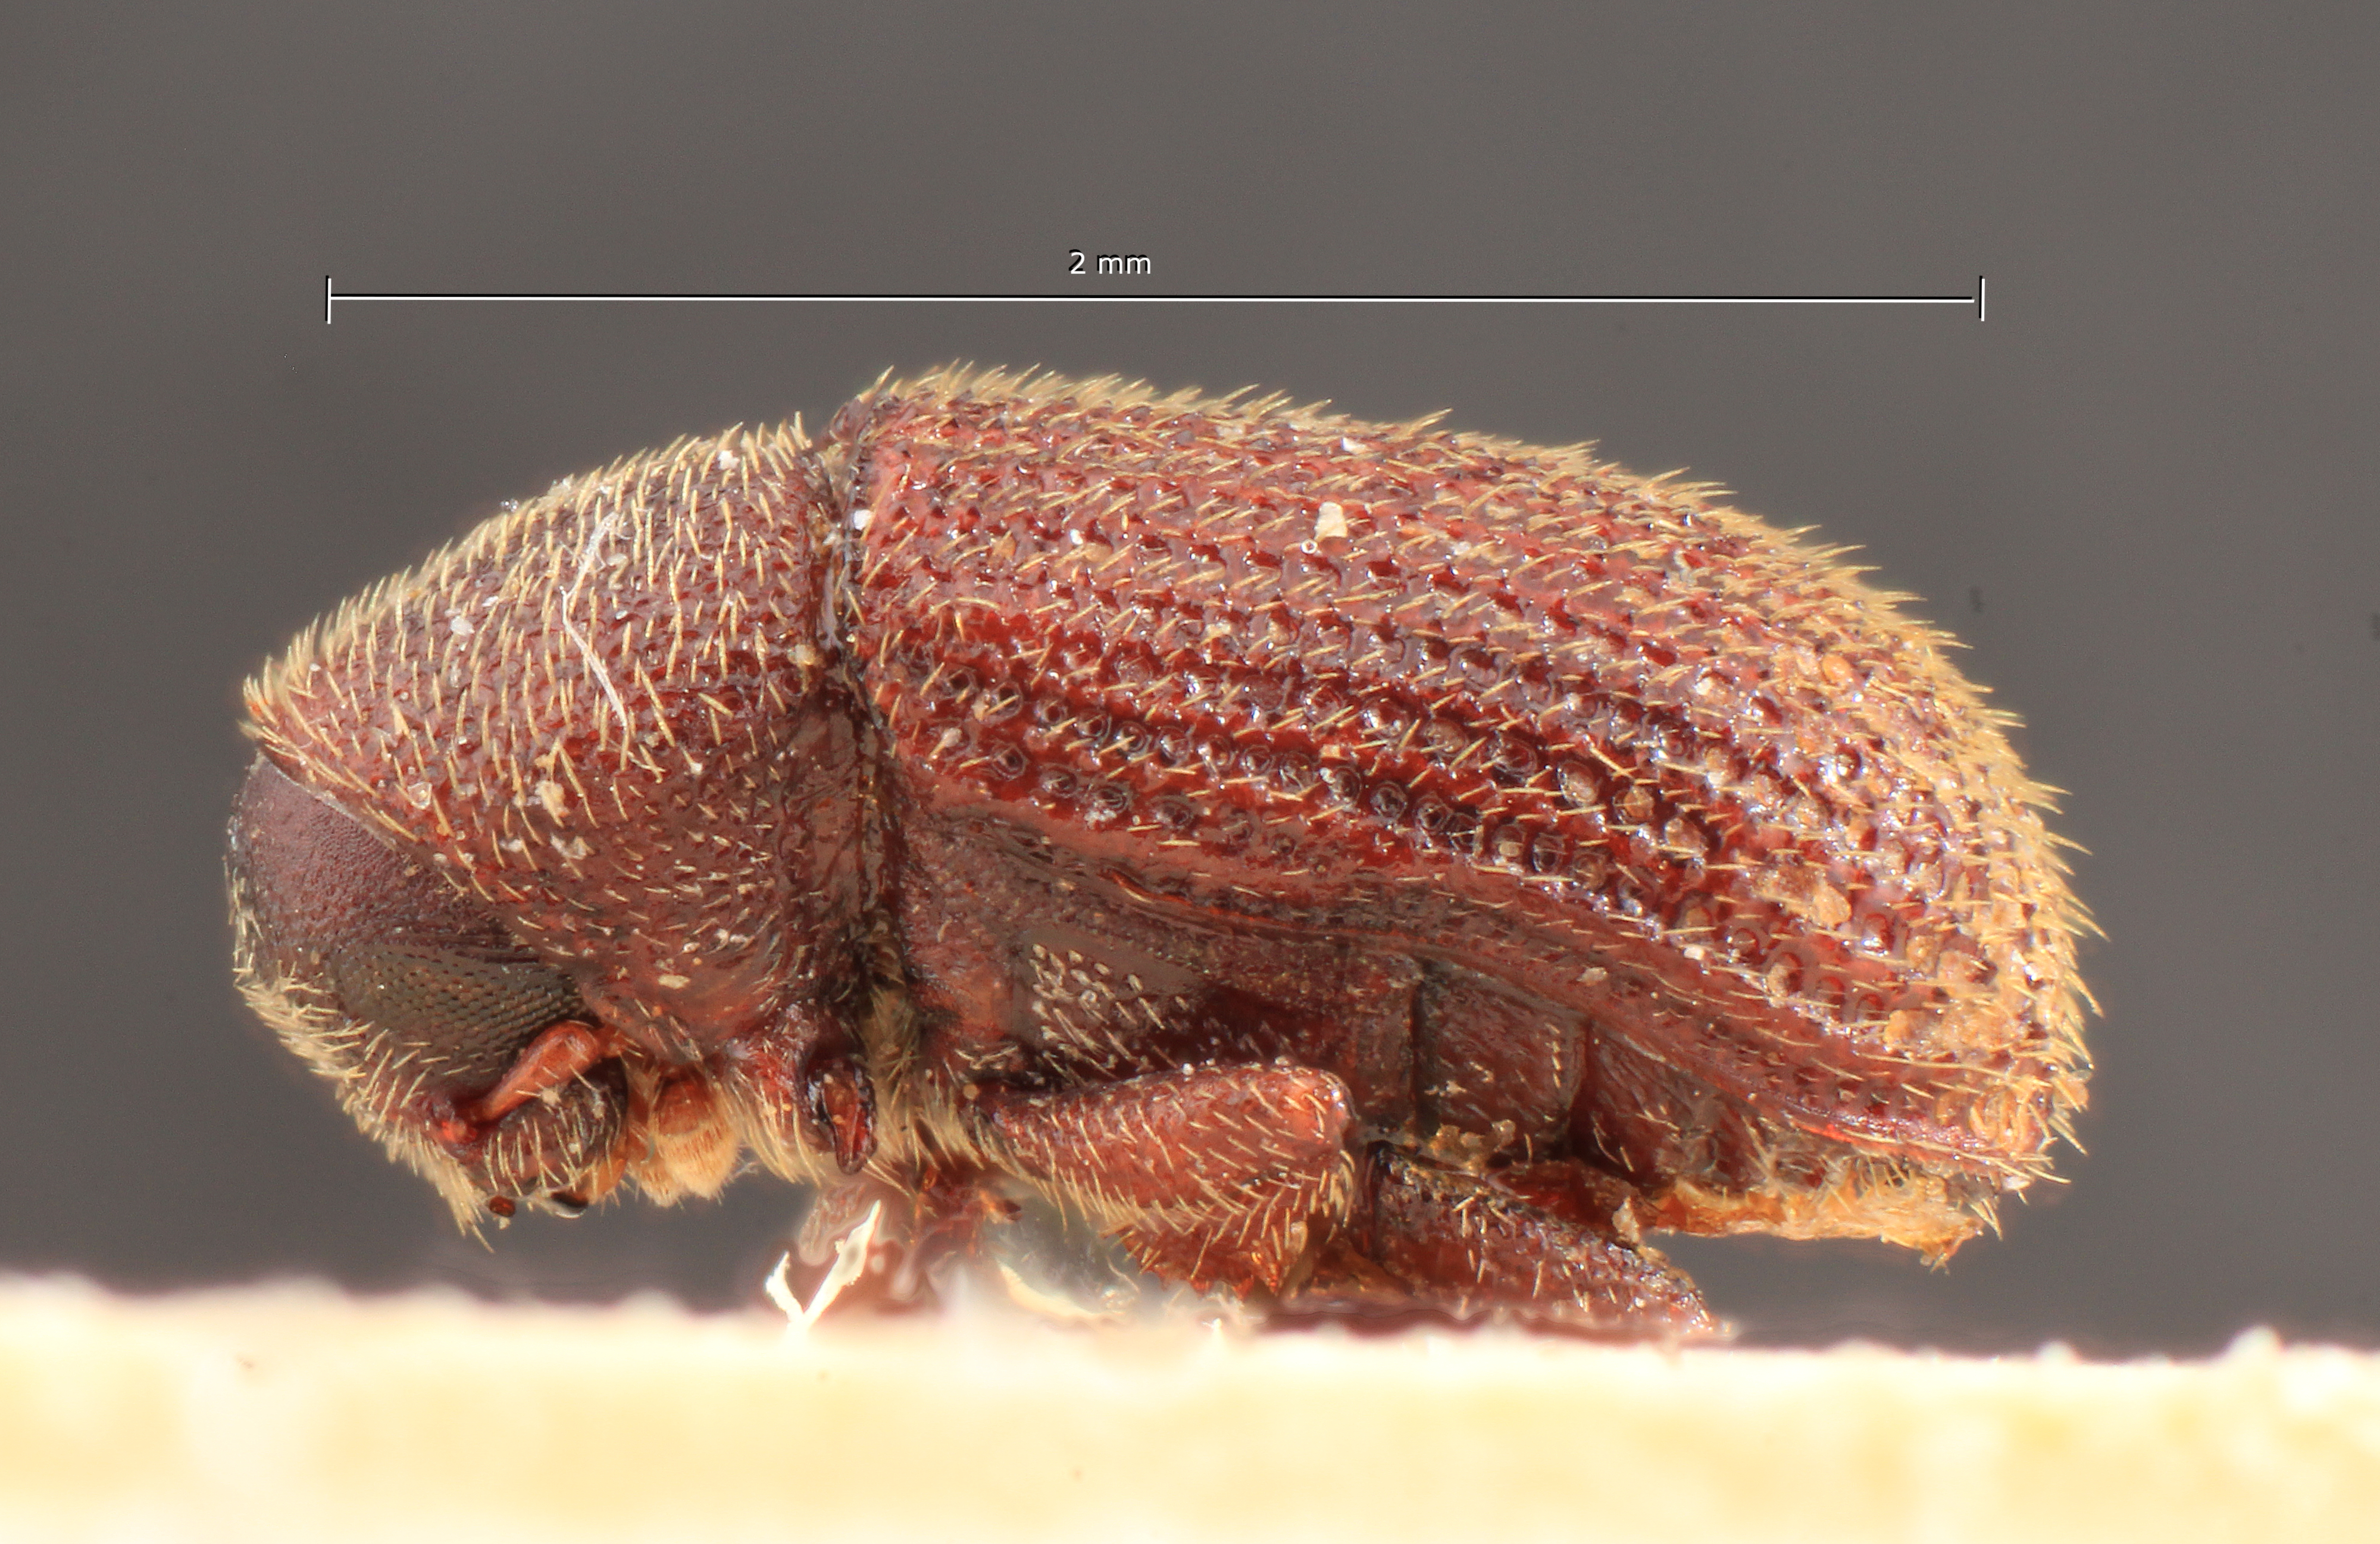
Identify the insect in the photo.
Hylastinus pilosus
